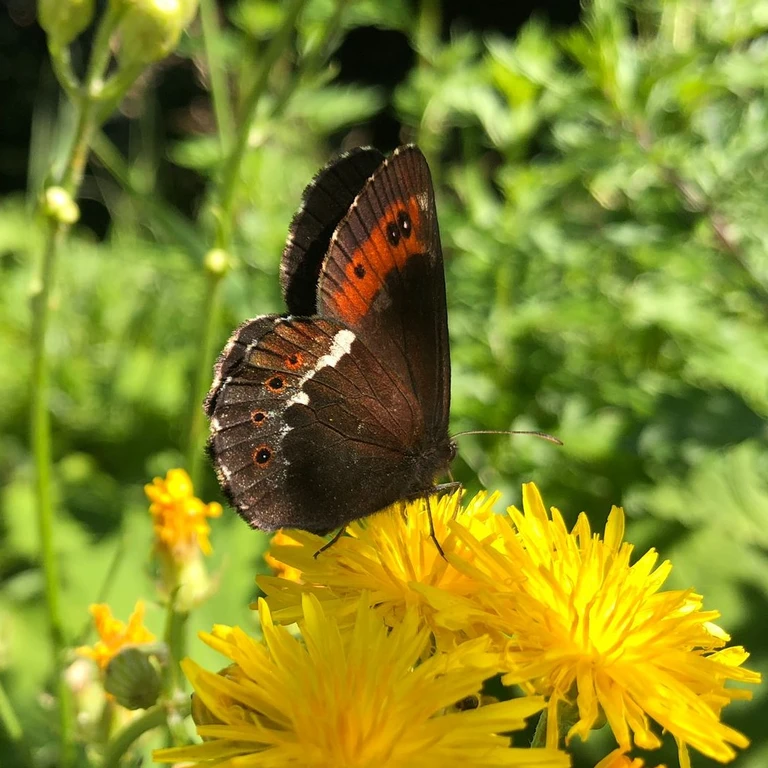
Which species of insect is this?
Erebia ligea
